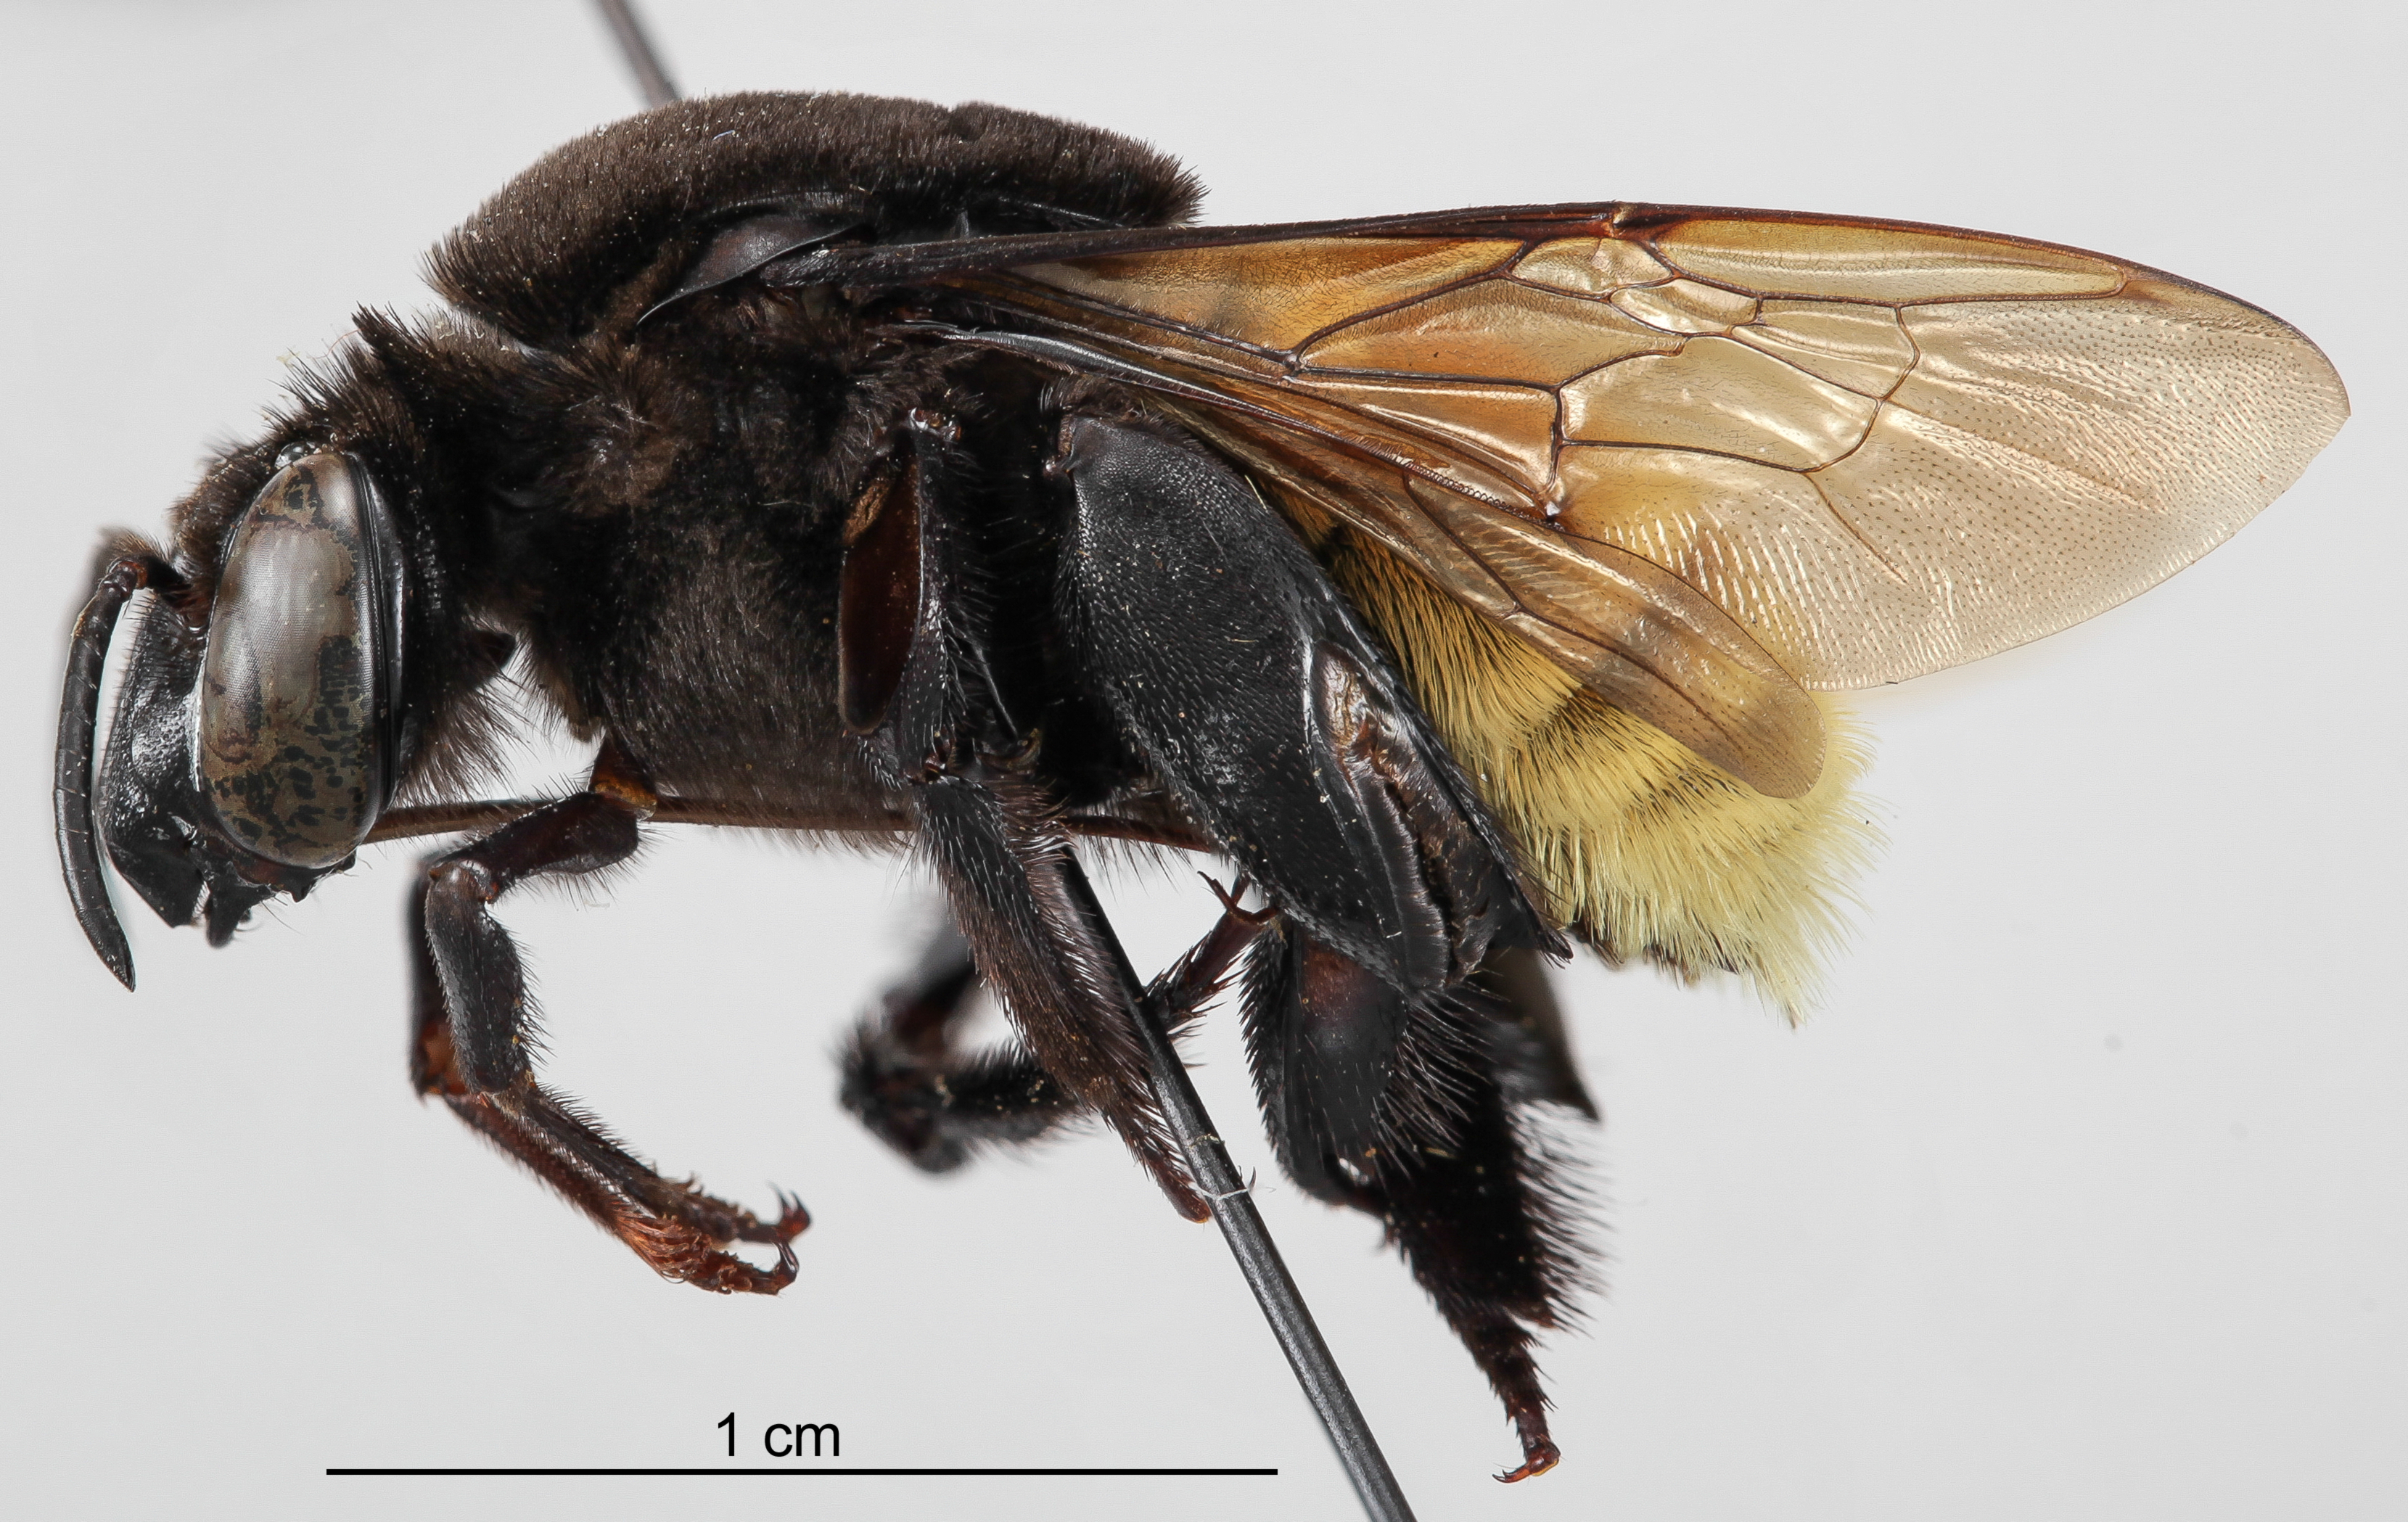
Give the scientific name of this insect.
Eulaema mocsaryi
